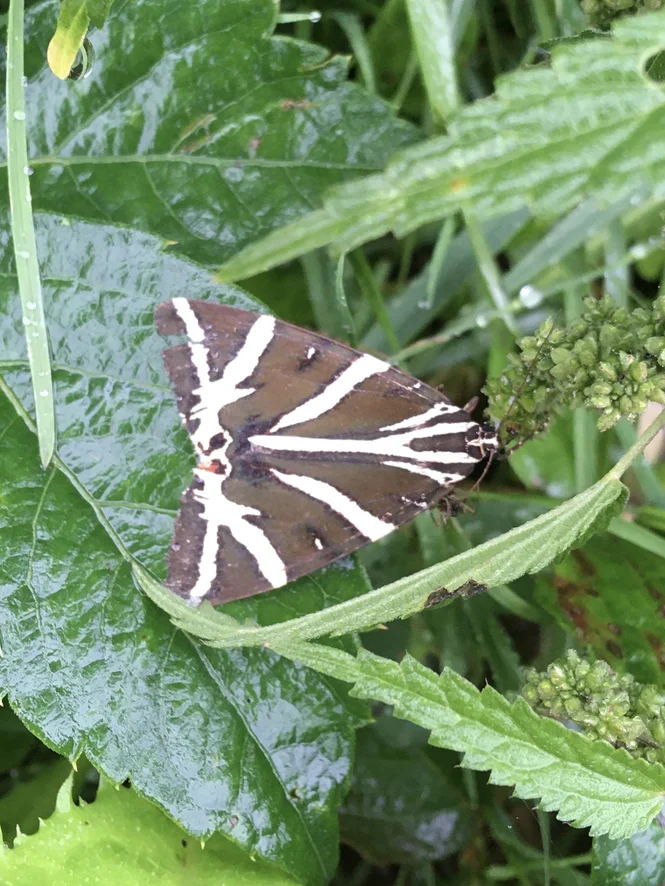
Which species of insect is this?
Euplagia quadripunctaria
